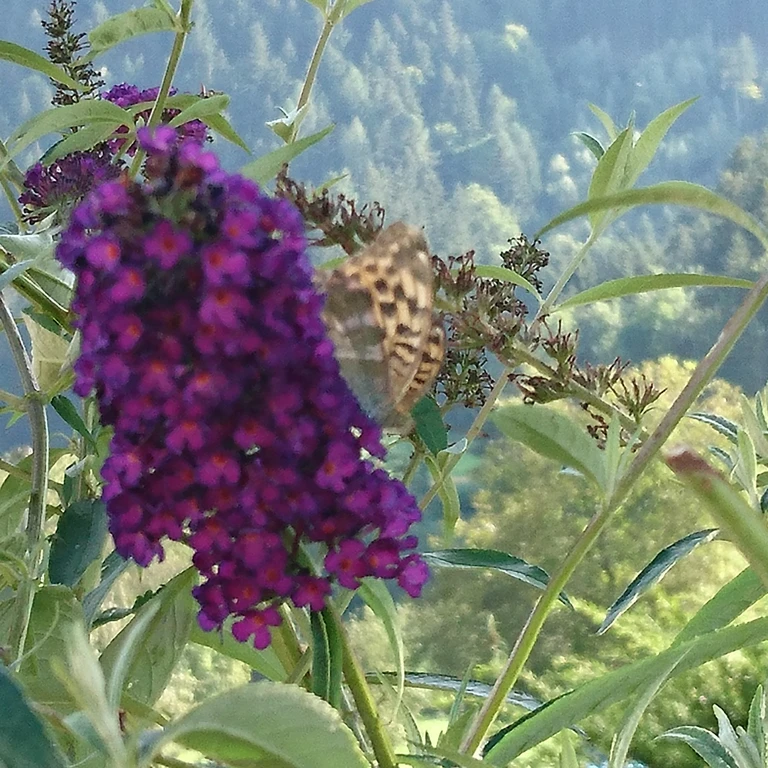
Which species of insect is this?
Argynnis paphia
